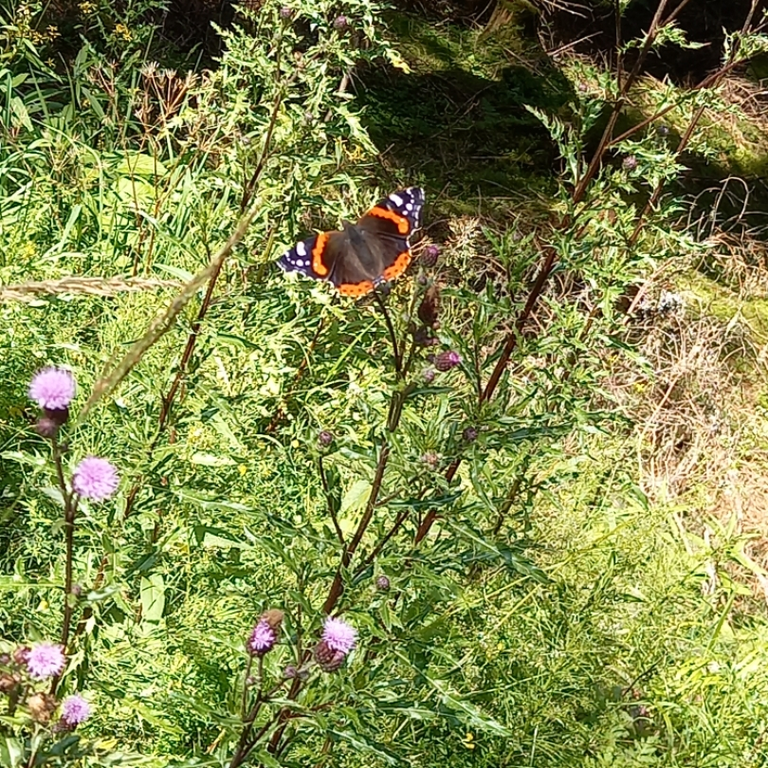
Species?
Vanessa atalanta
